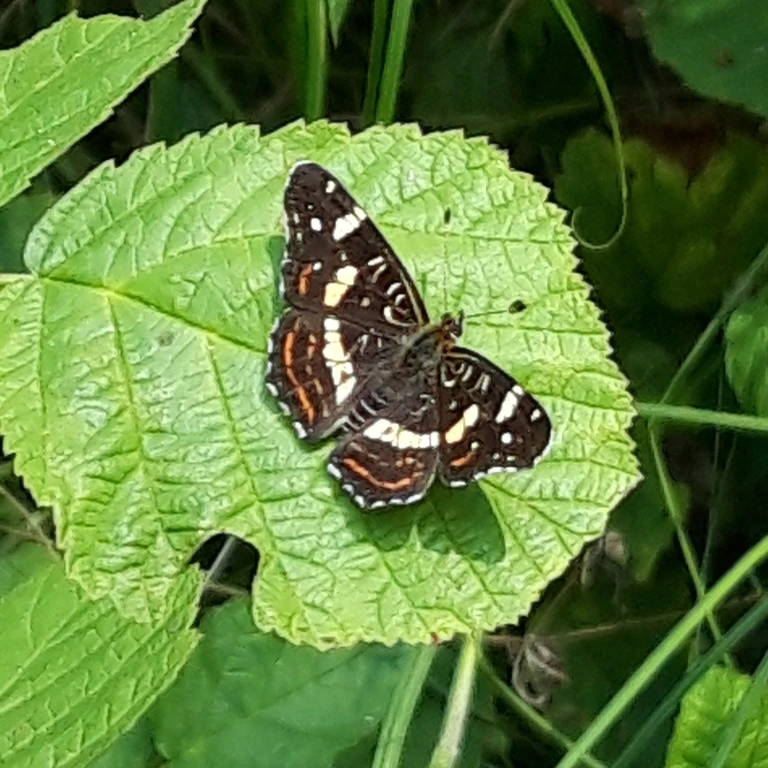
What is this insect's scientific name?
Araschnia levana
